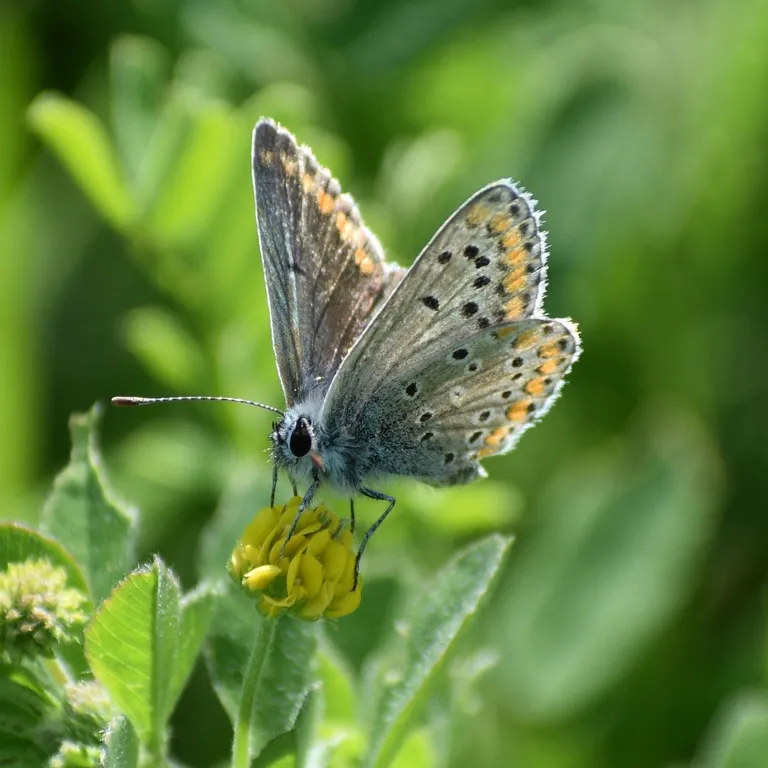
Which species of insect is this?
Aricia agestis/artaxerxes
